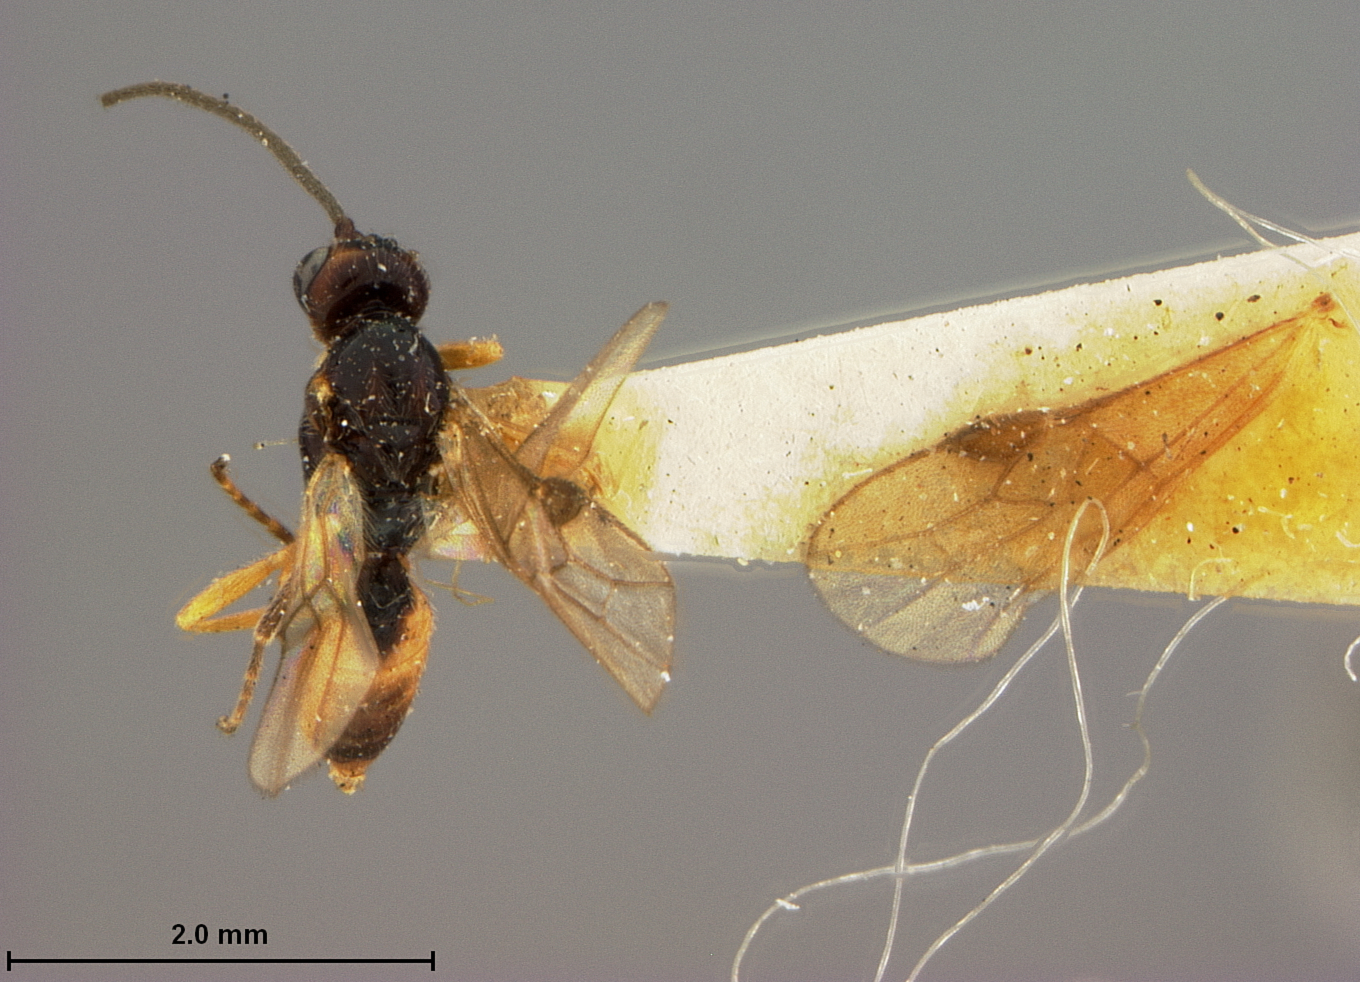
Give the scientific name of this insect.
Bracon cookii
